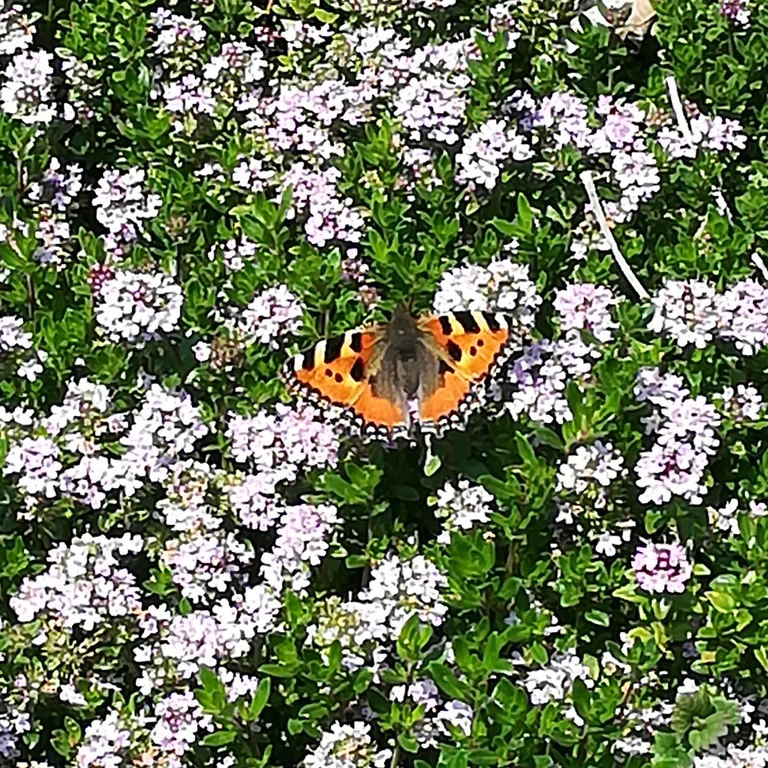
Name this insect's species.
Aglais urticae
